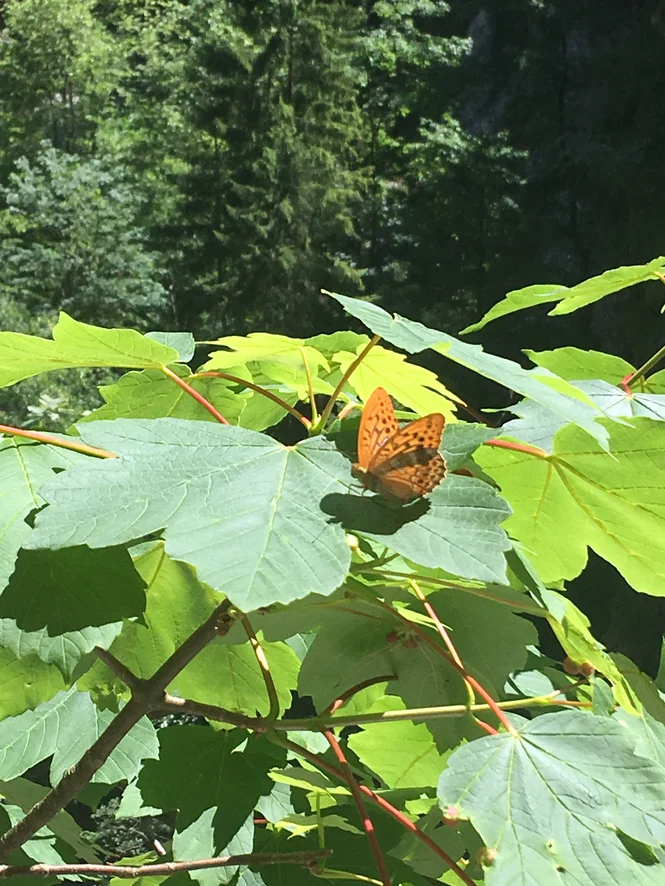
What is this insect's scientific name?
Argynnis paphia
